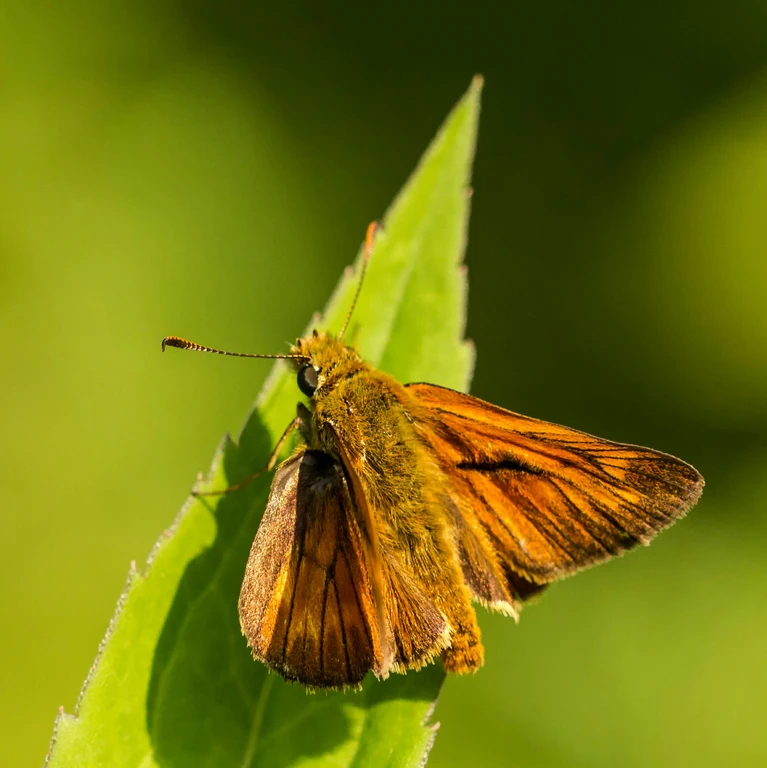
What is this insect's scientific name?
Ochlodes sylvanus (also Ochlodes venata)
